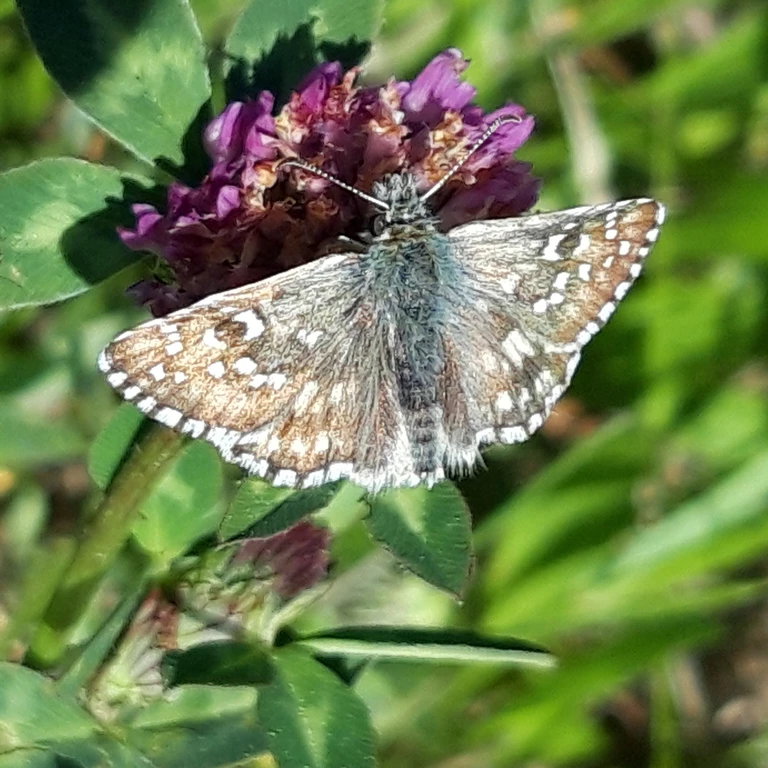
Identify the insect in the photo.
Pyrgus armoricanus
